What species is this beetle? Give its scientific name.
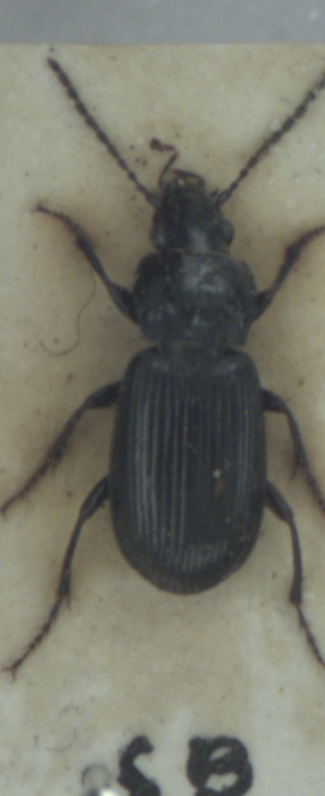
Pterostichus anthracinus
